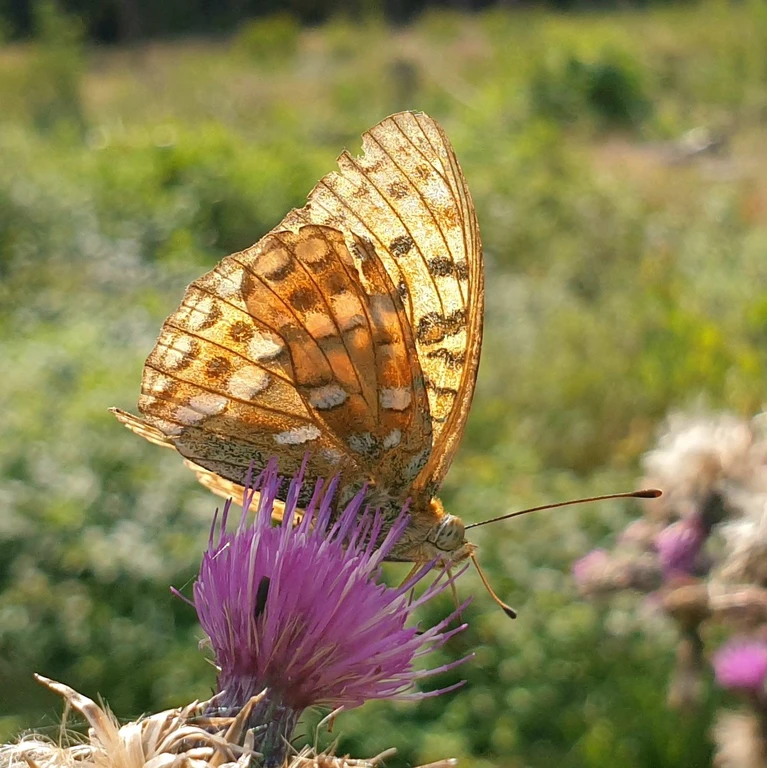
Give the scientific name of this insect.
Speyeria aglaja
